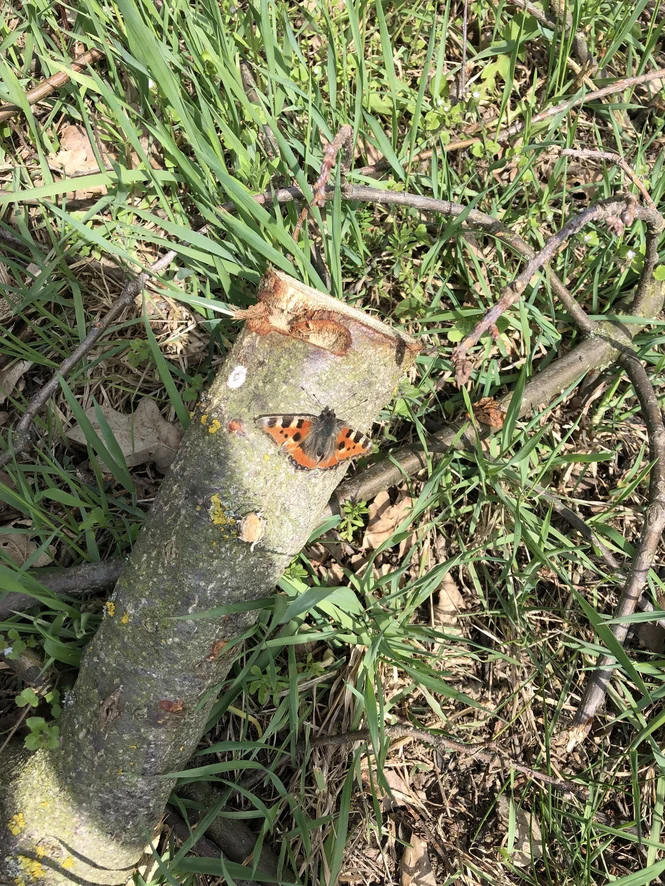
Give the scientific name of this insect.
Aglais urticae
